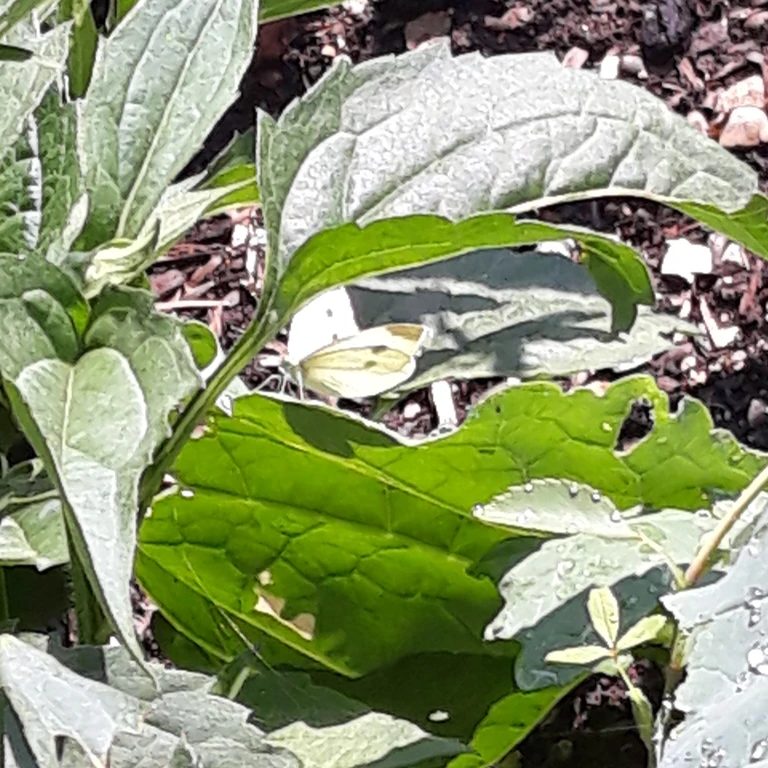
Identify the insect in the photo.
Pieris rapae
